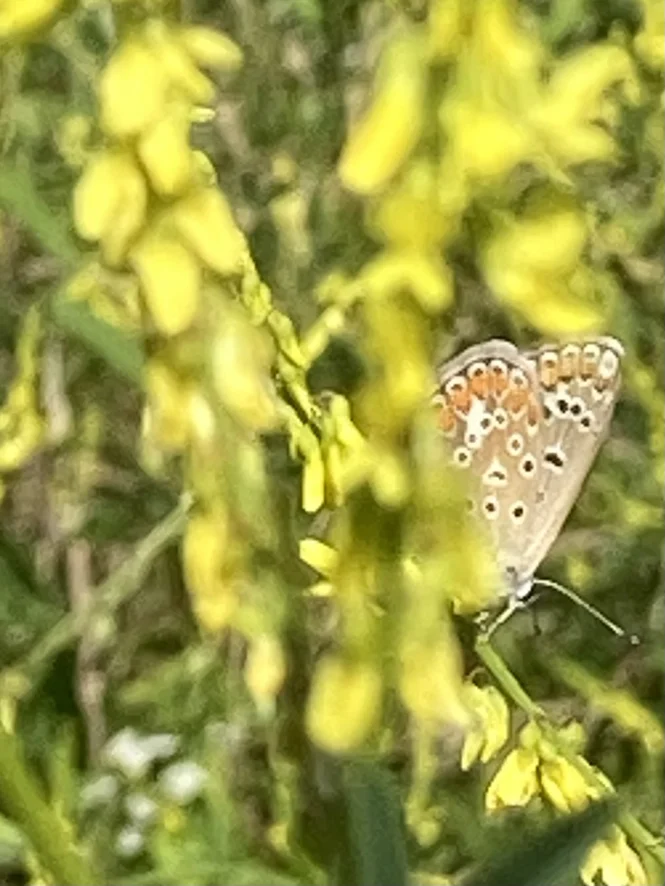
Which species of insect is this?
Polyommatus icarus
